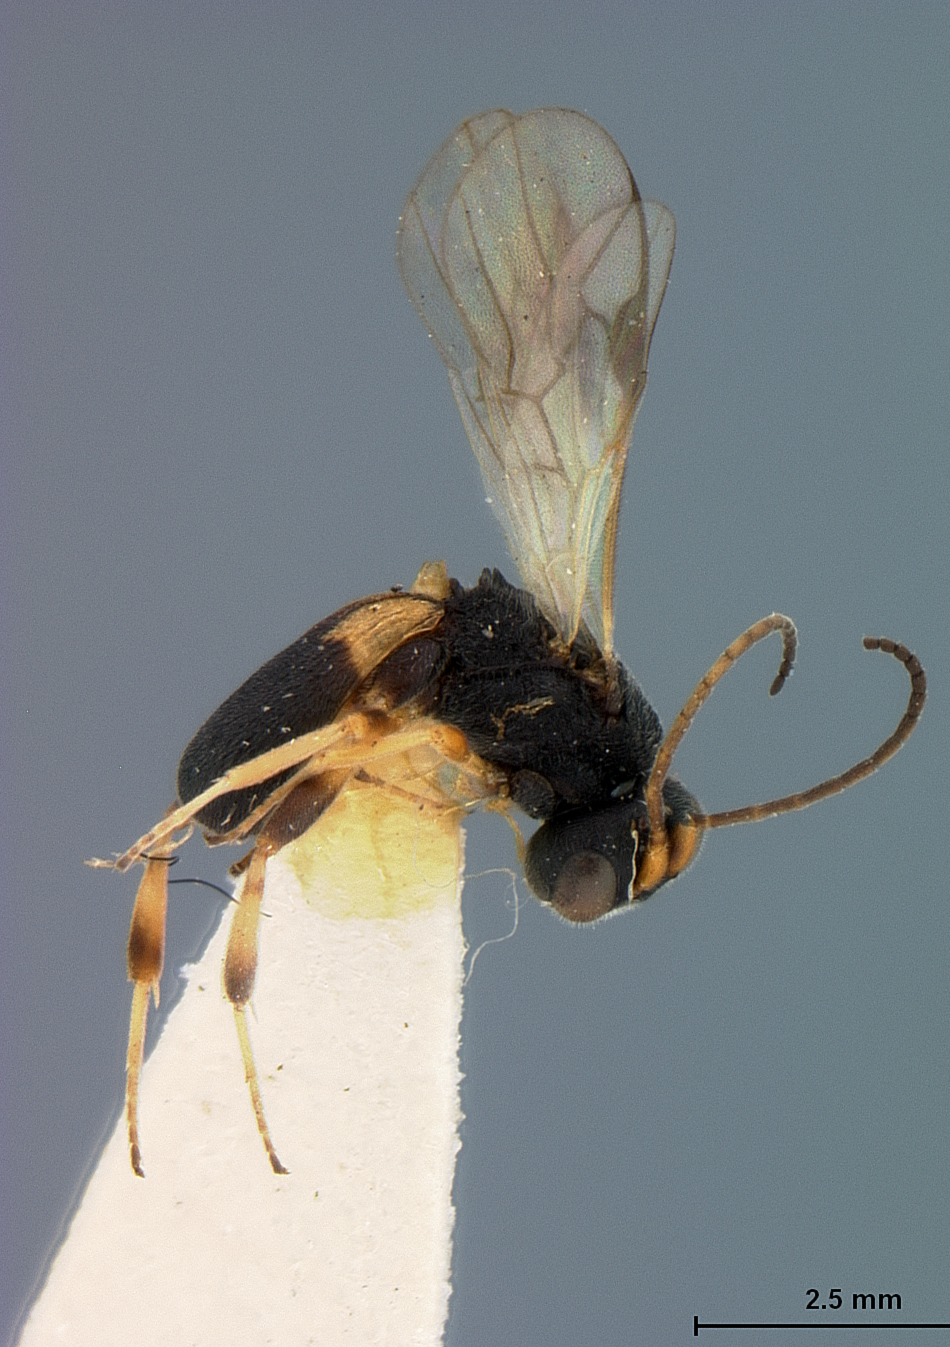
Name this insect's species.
Chelonus spinosus
